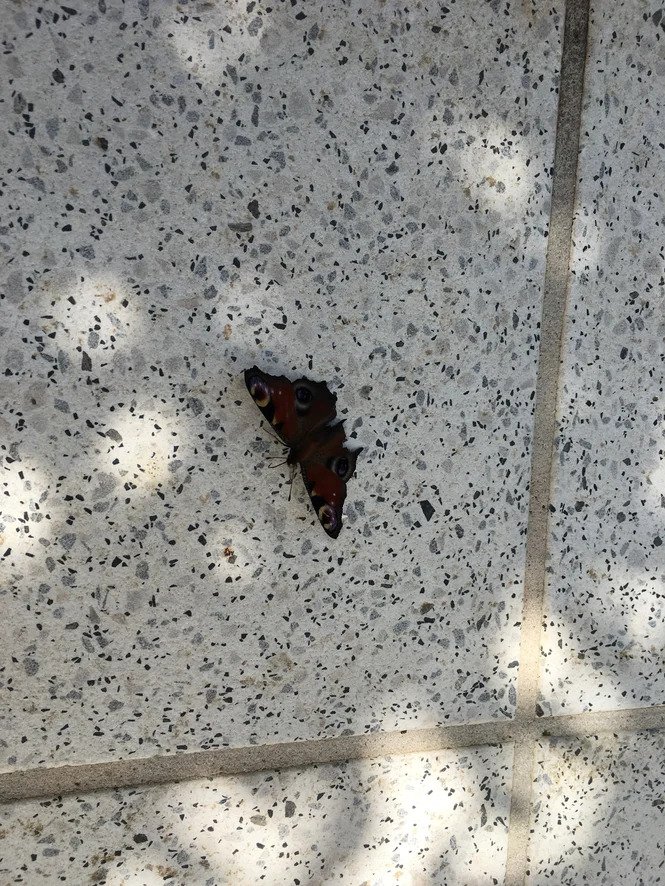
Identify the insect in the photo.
Aglais io
